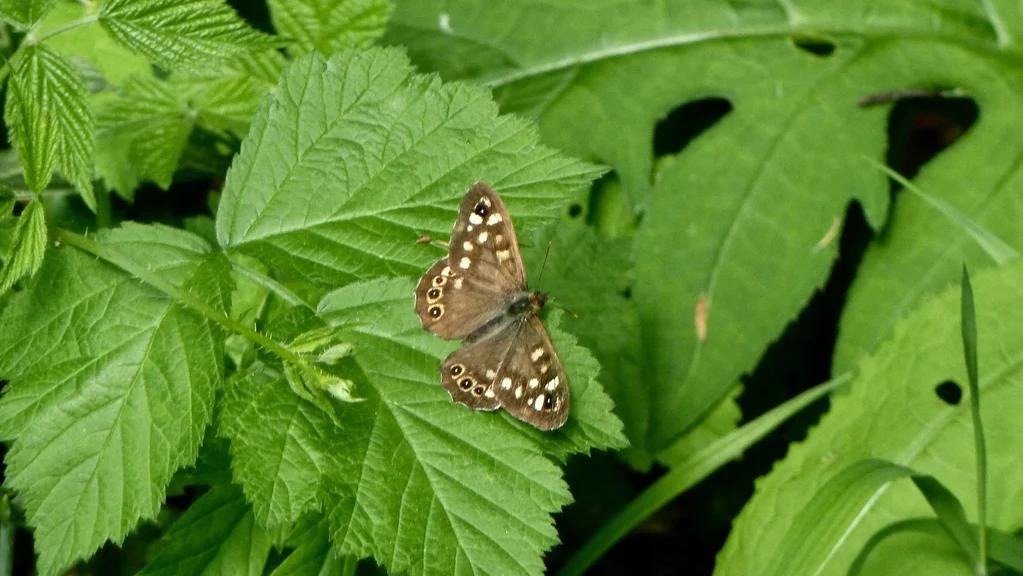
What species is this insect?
Pararge aegeria
